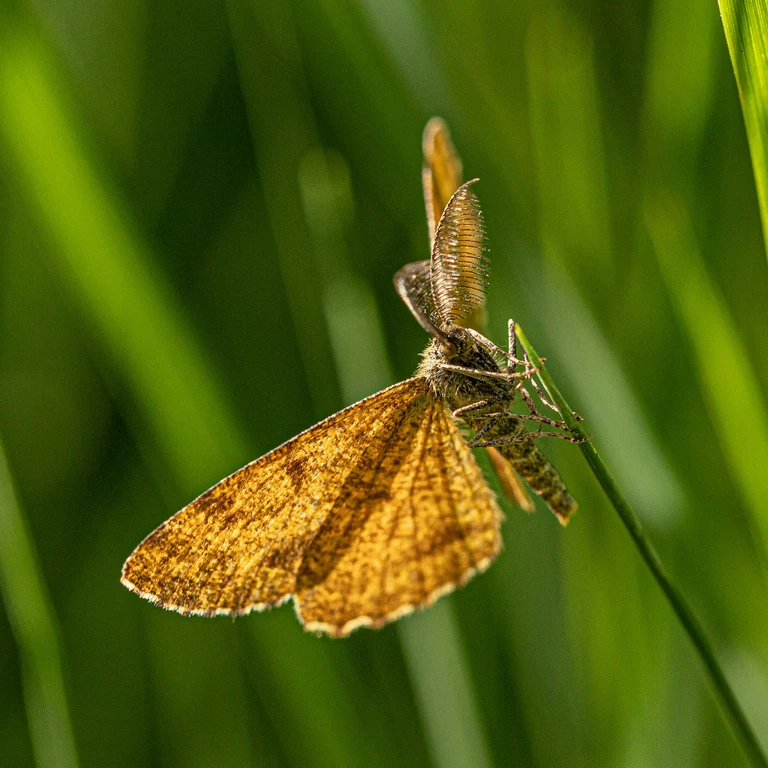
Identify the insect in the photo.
Ematurga atomaria
